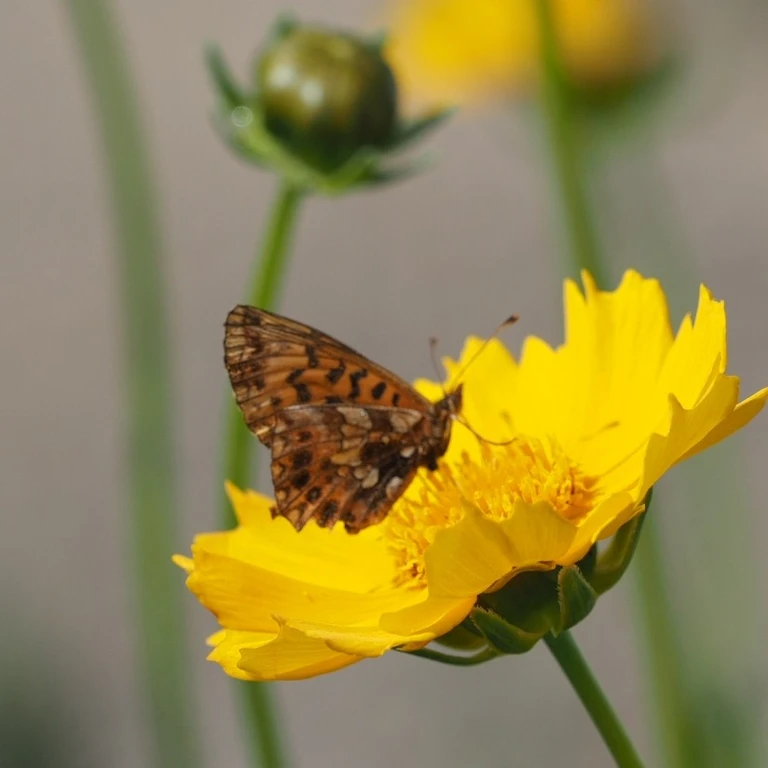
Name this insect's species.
Boloria dia
